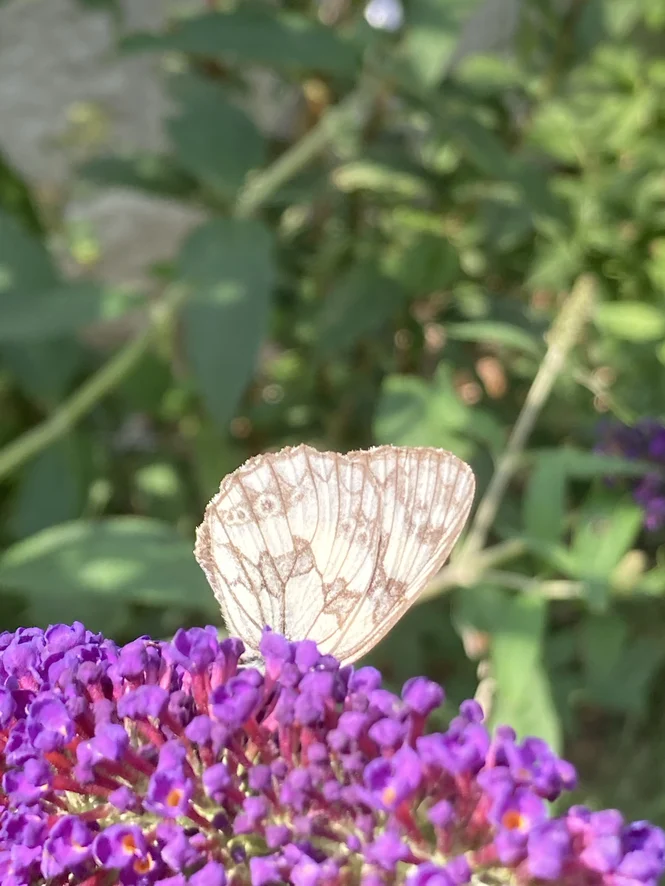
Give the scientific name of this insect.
Melanargia galathea
